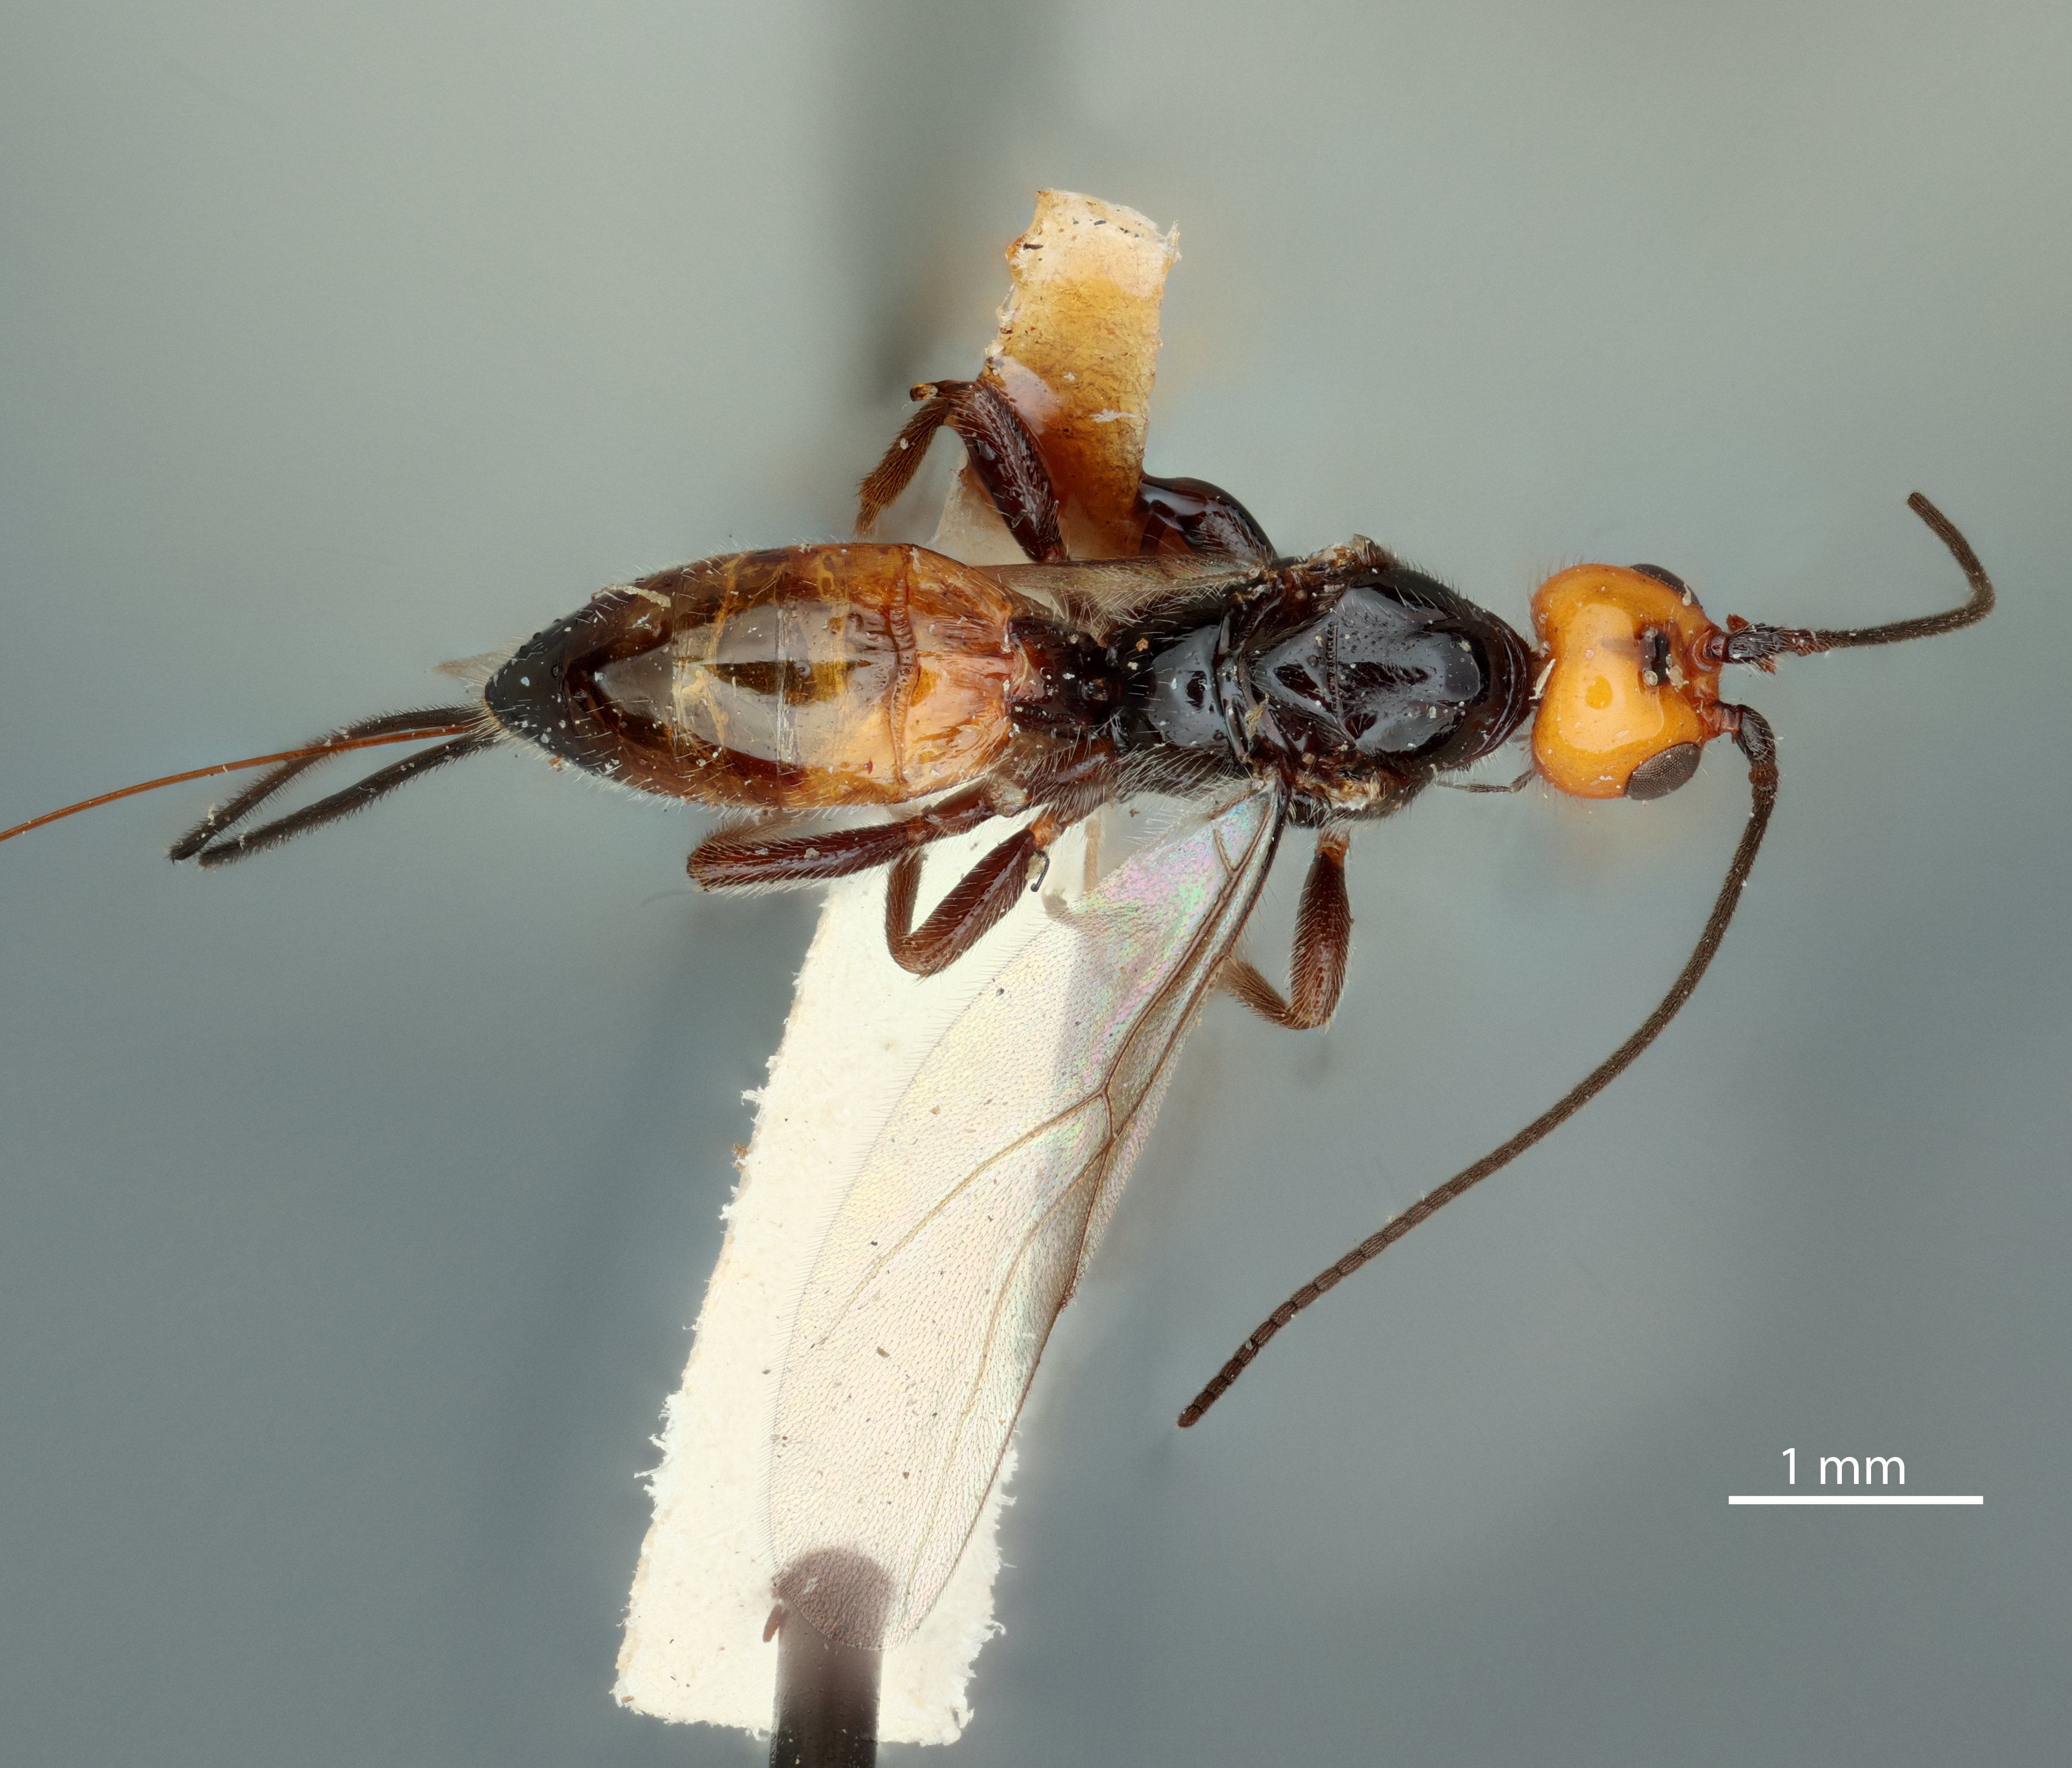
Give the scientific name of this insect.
Coeloides scolyti
